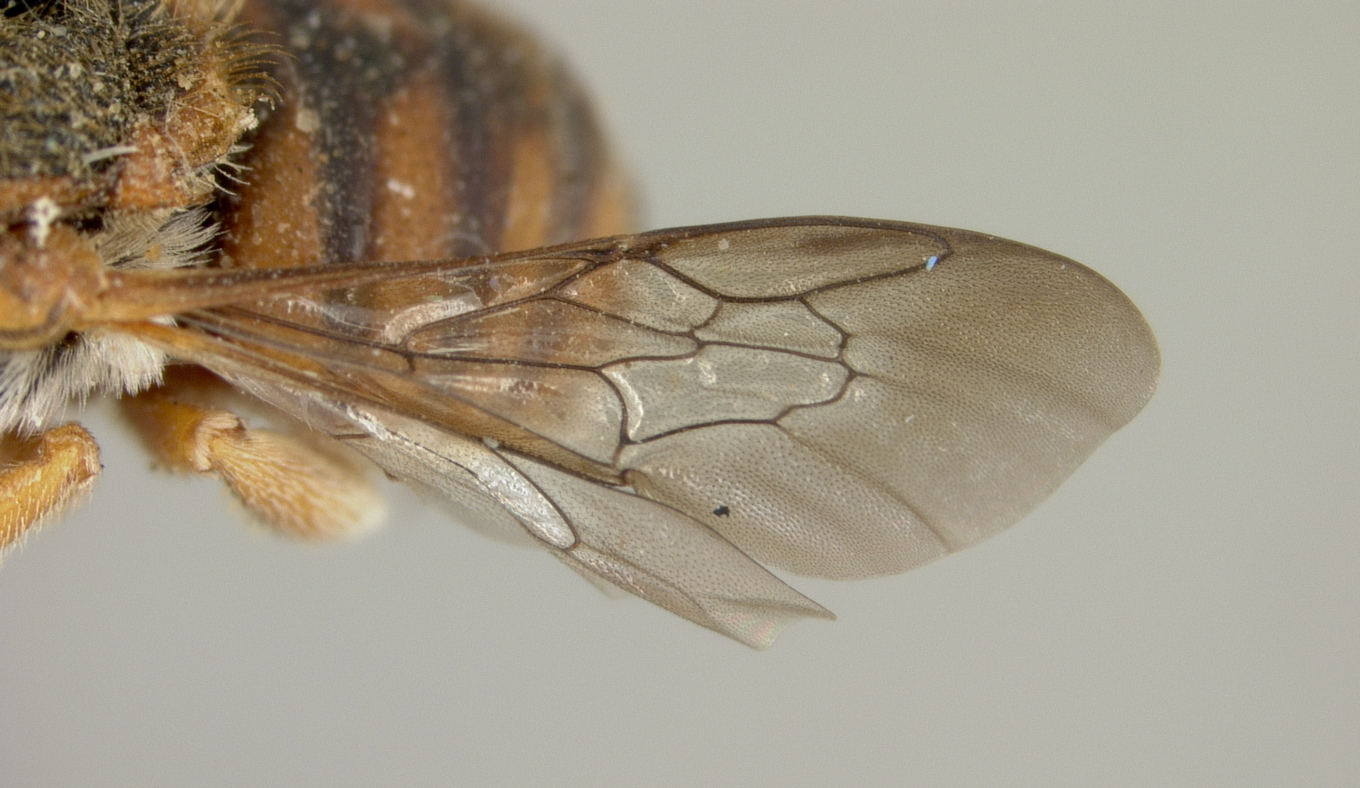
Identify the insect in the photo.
Icteranthidium bilobatum
